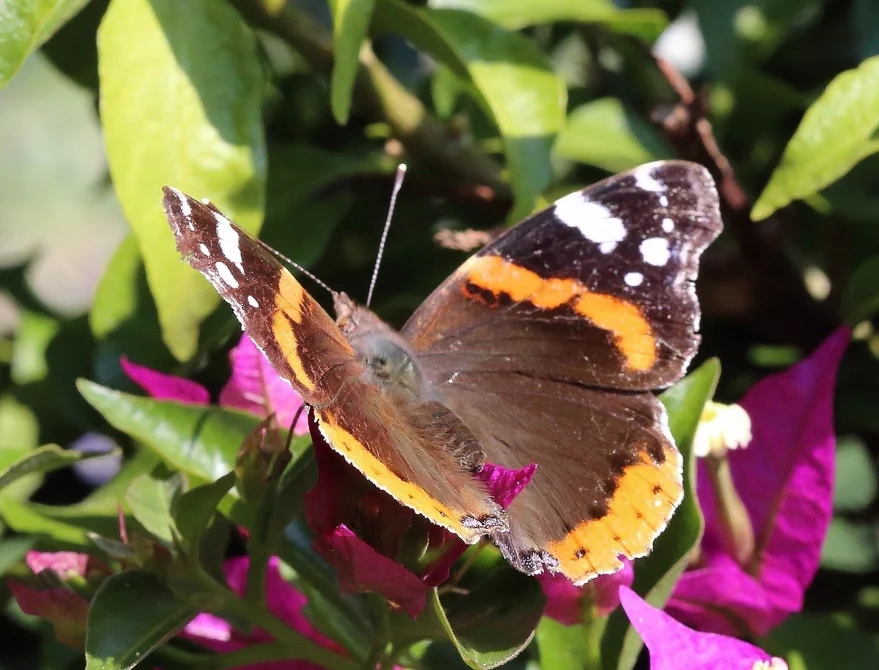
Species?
Vanessa atalanta
